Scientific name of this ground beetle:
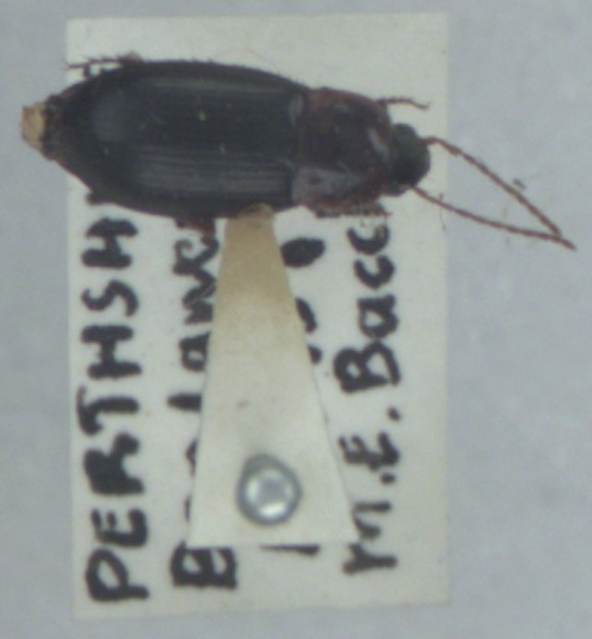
Calathus melanocephalus
